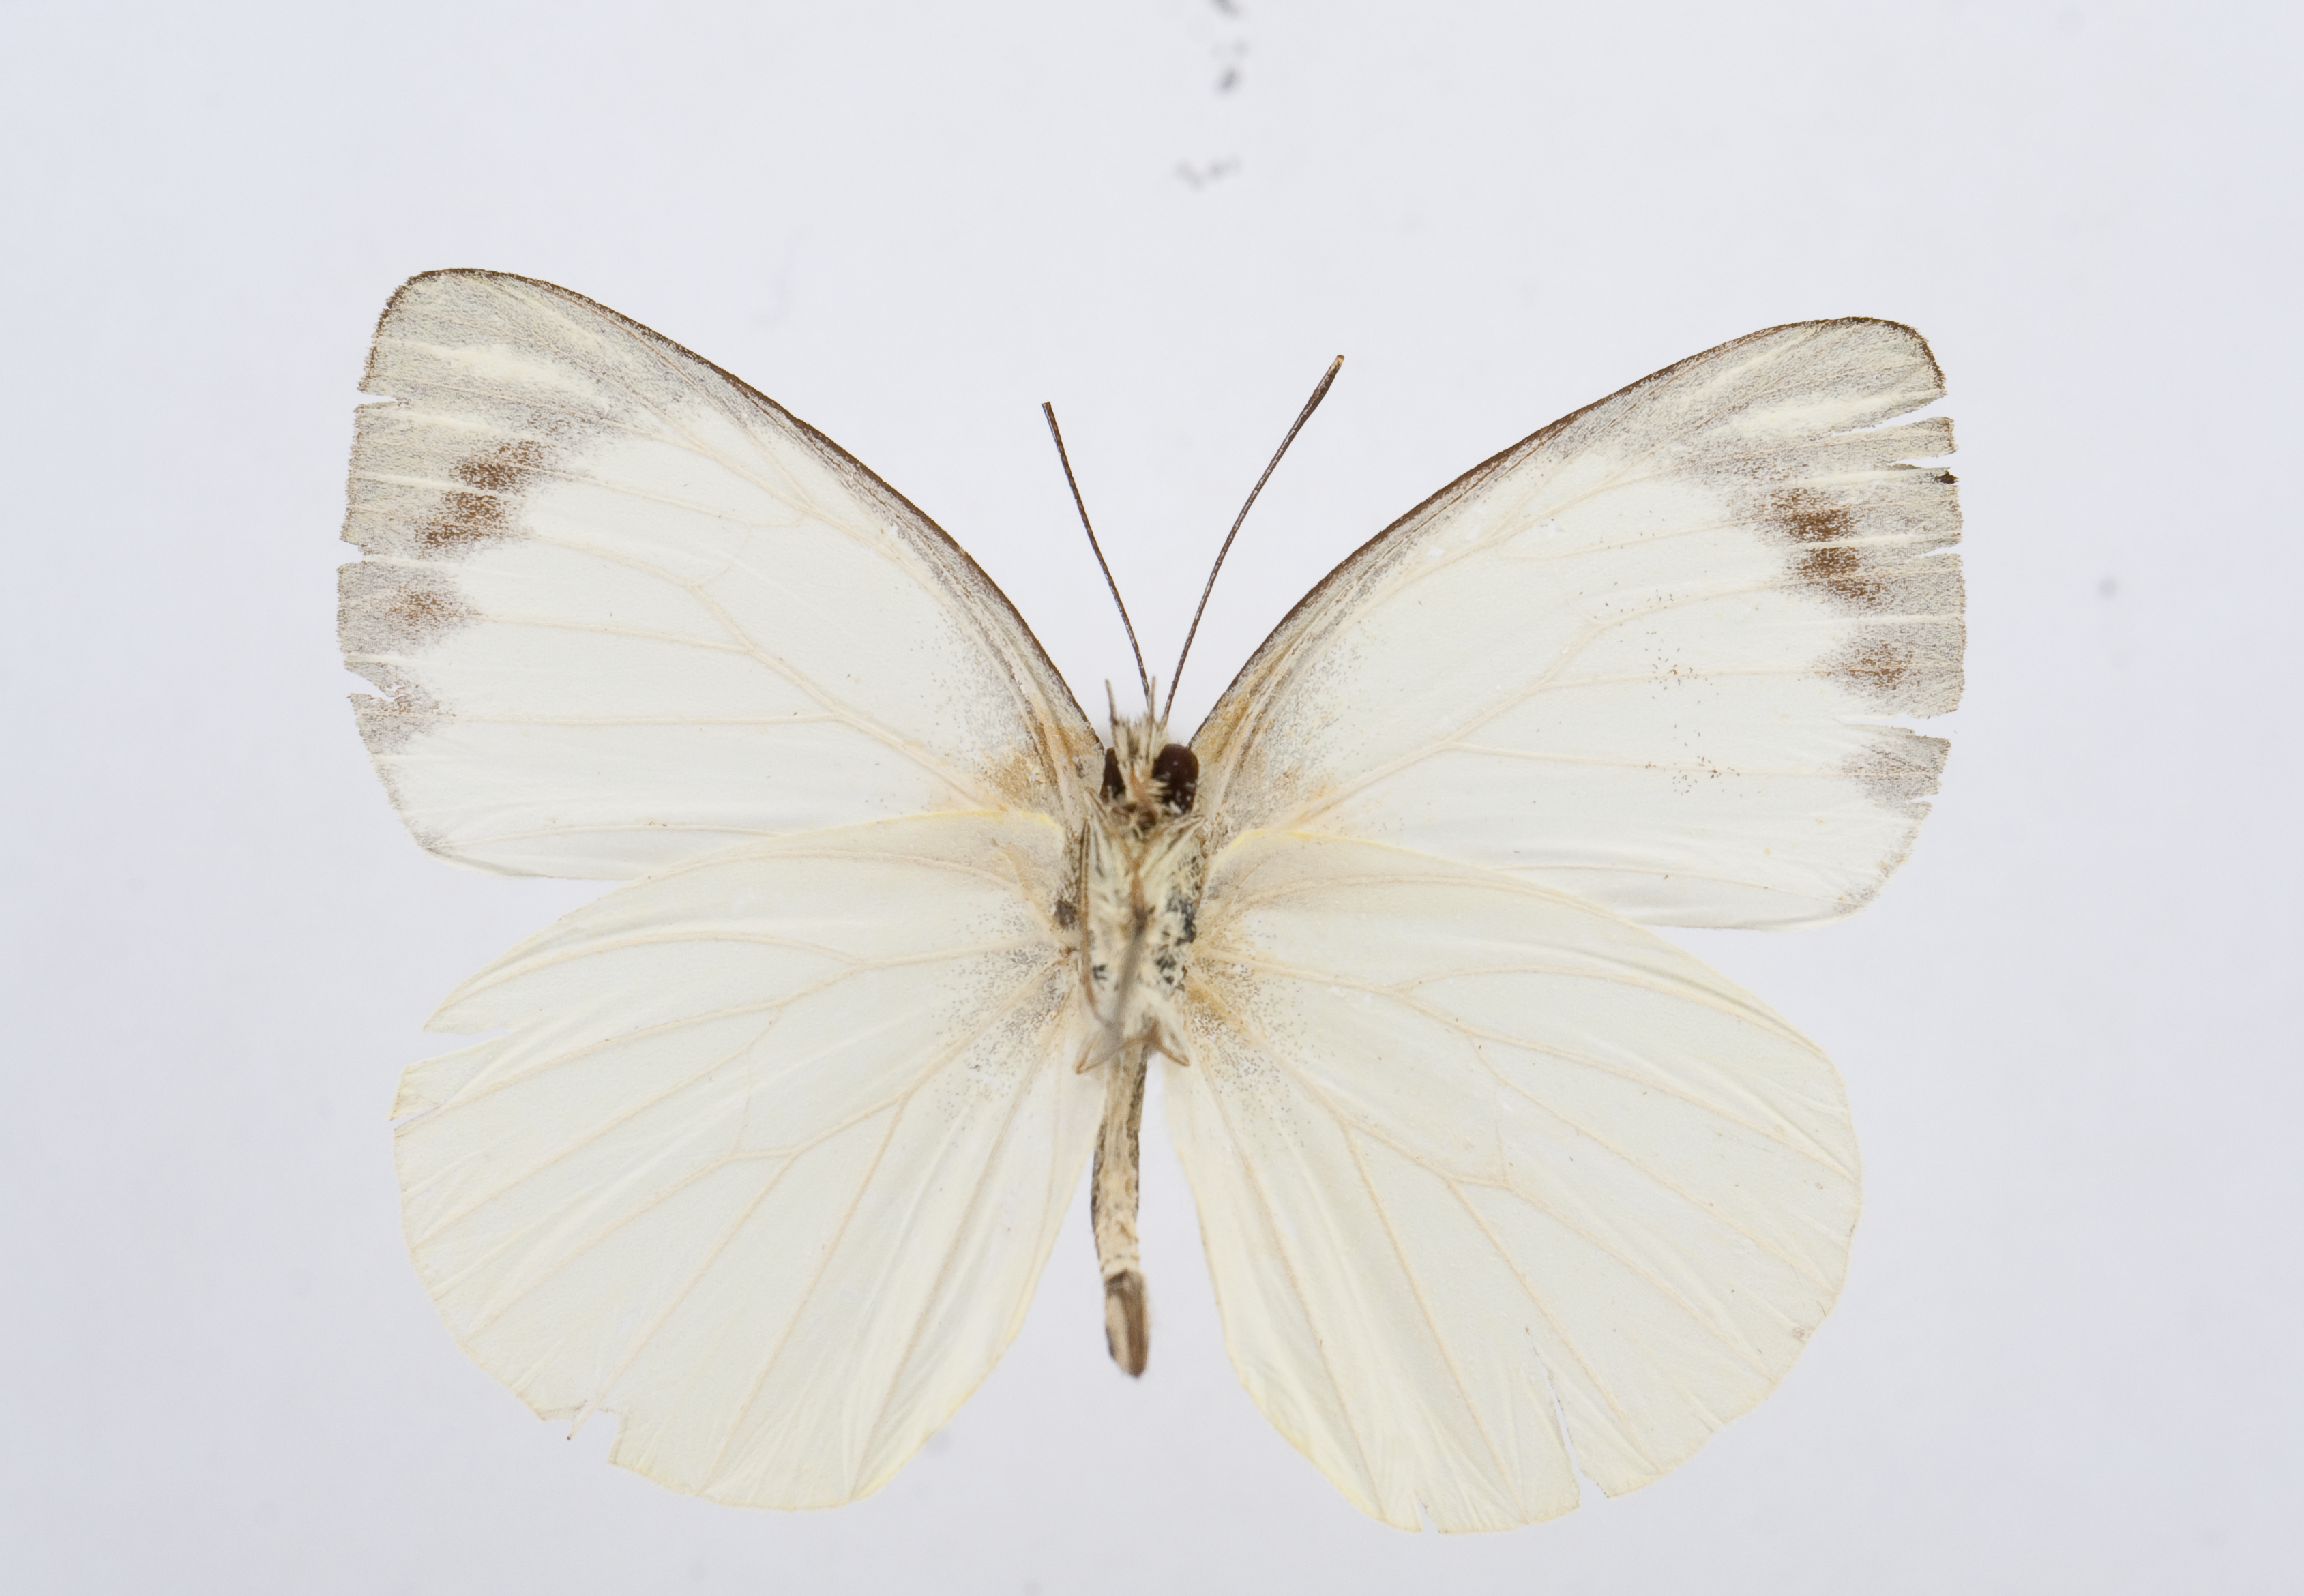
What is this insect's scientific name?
Appias aegis
